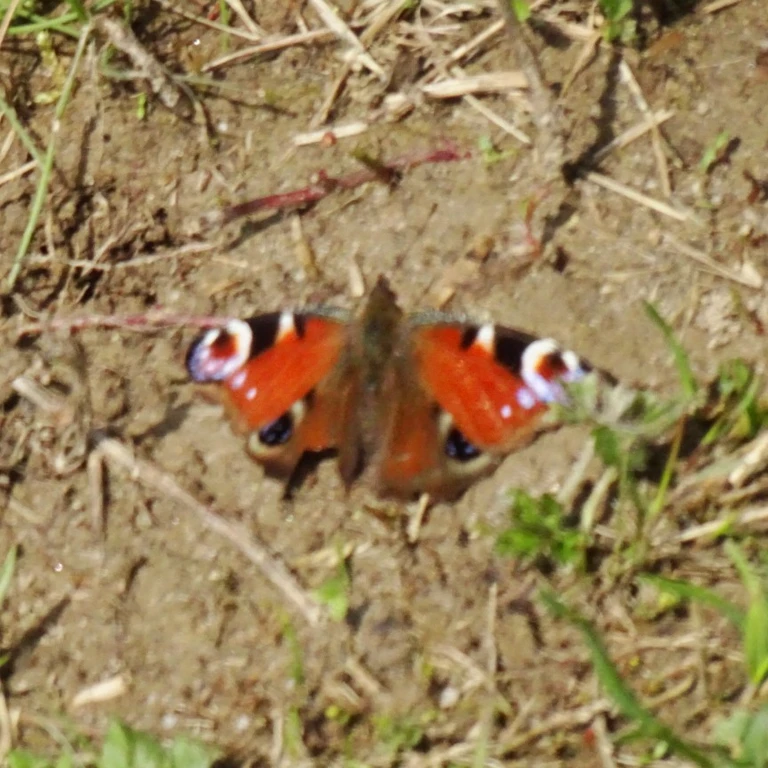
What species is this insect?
Aglais io
